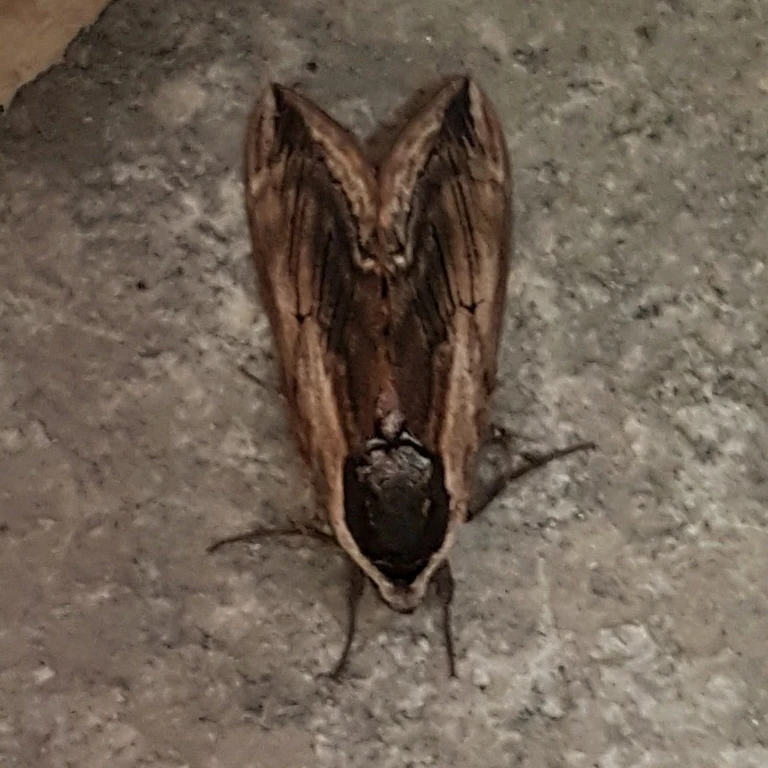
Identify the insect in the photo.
Sphinx ligustri
